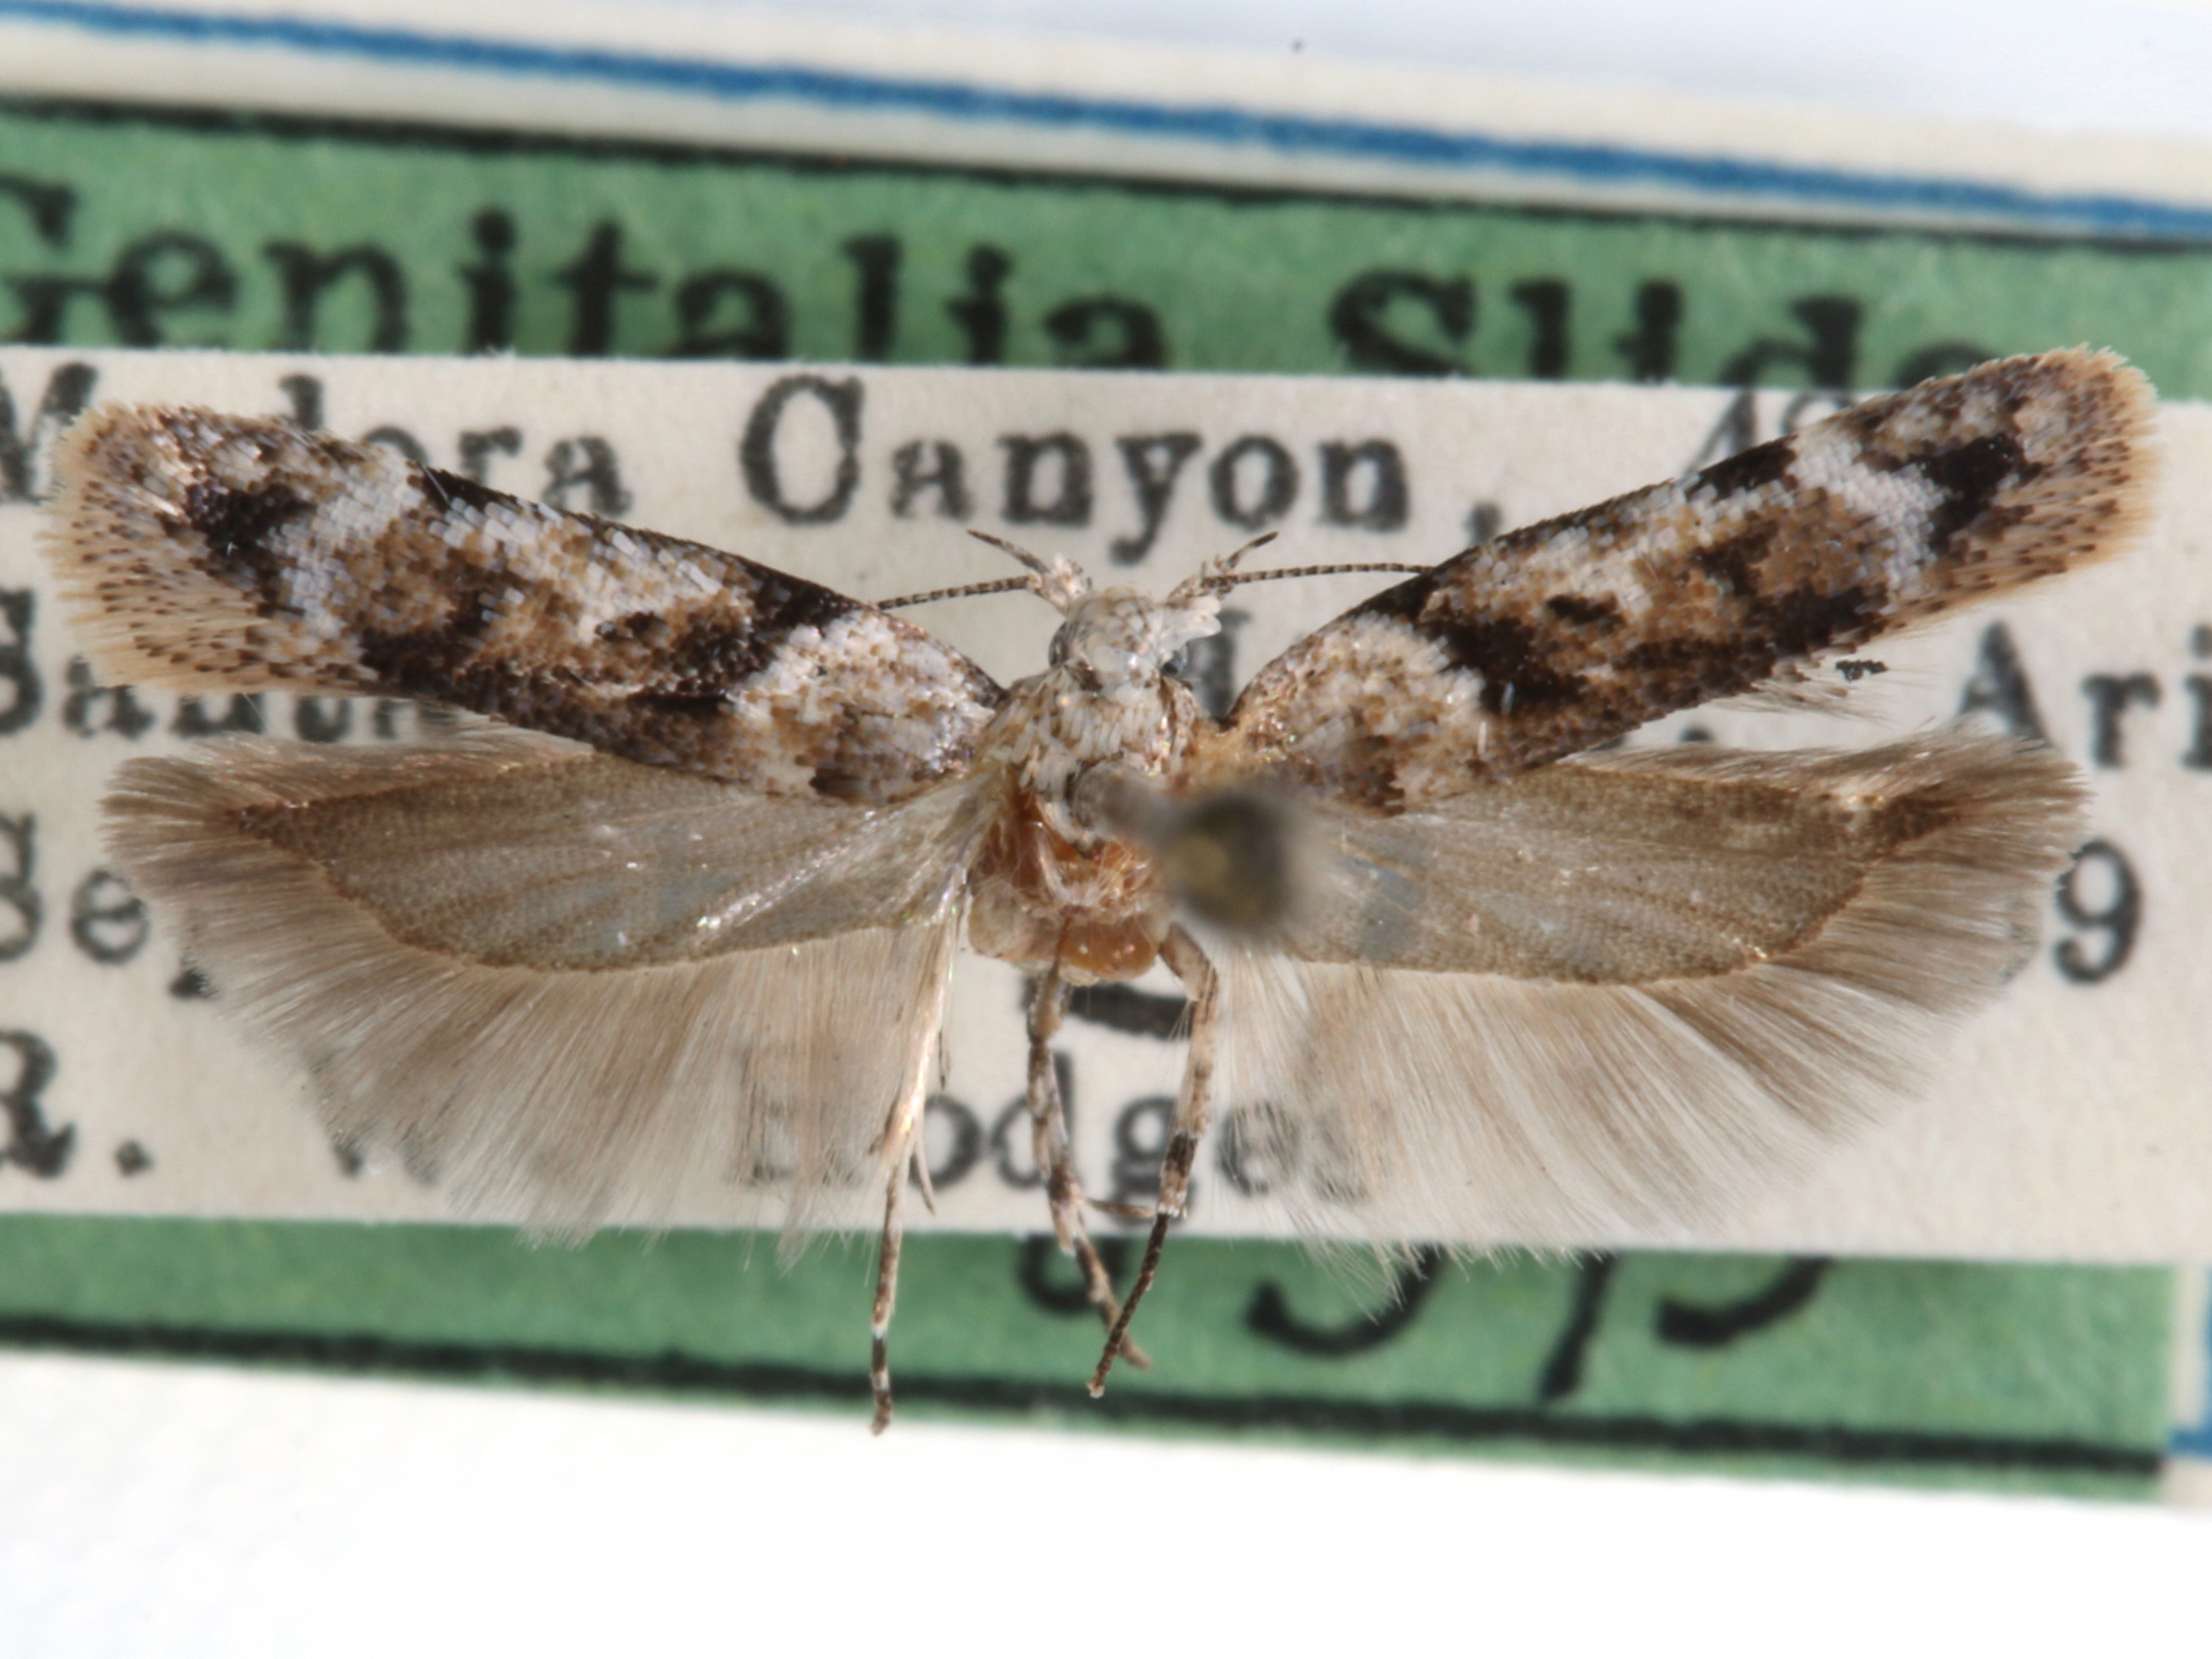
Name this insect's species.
Chionodes gestor
